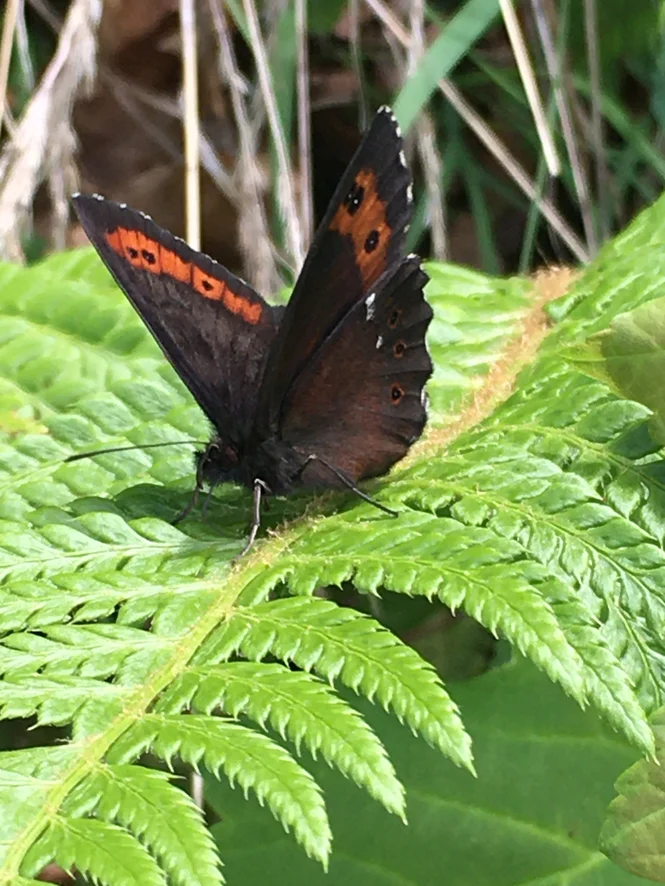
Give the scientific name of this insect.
Erebia ligea
